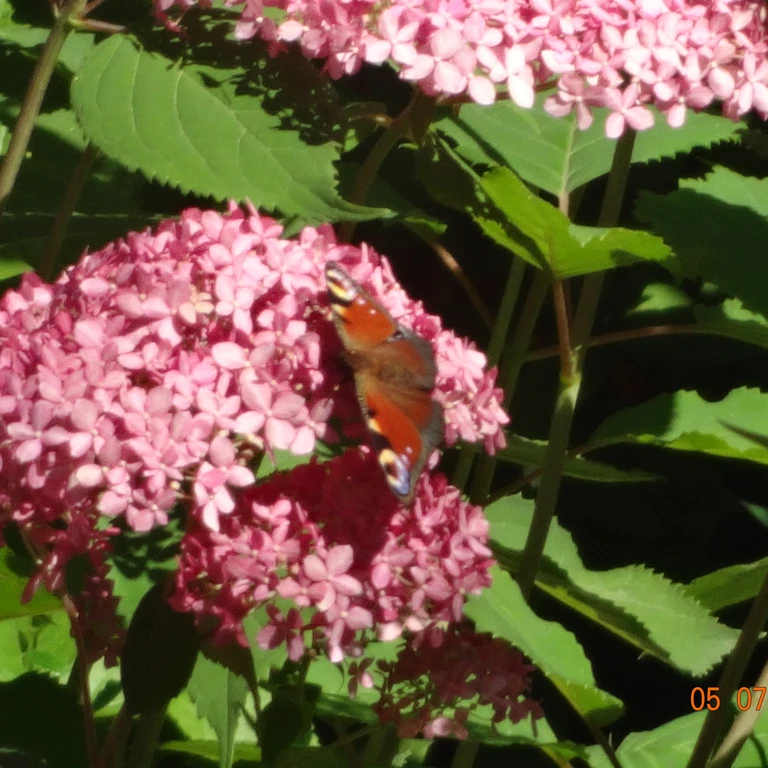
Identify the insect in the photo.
Aglais io
